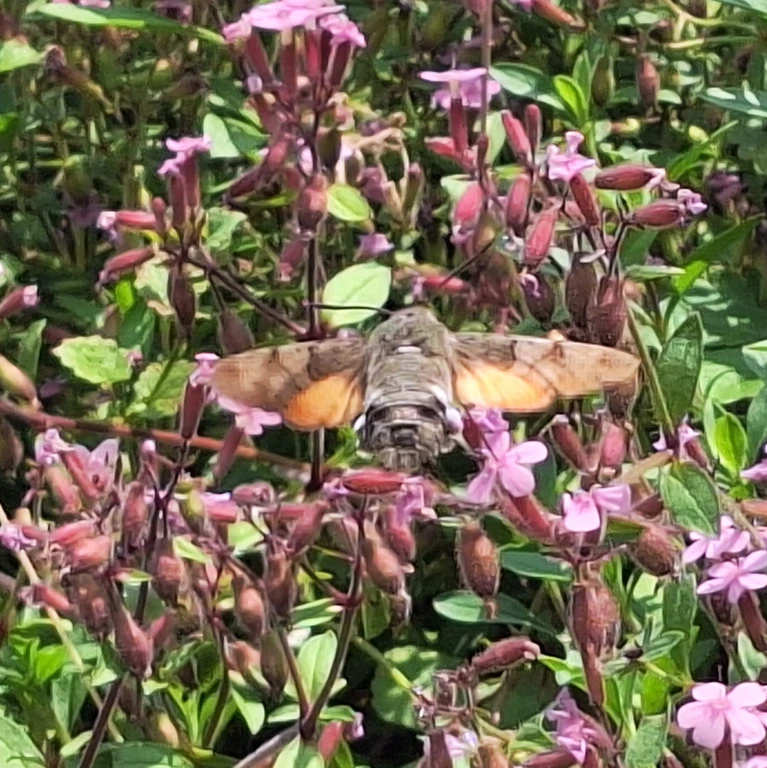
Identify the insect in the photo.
Macroglossum stellatarum
